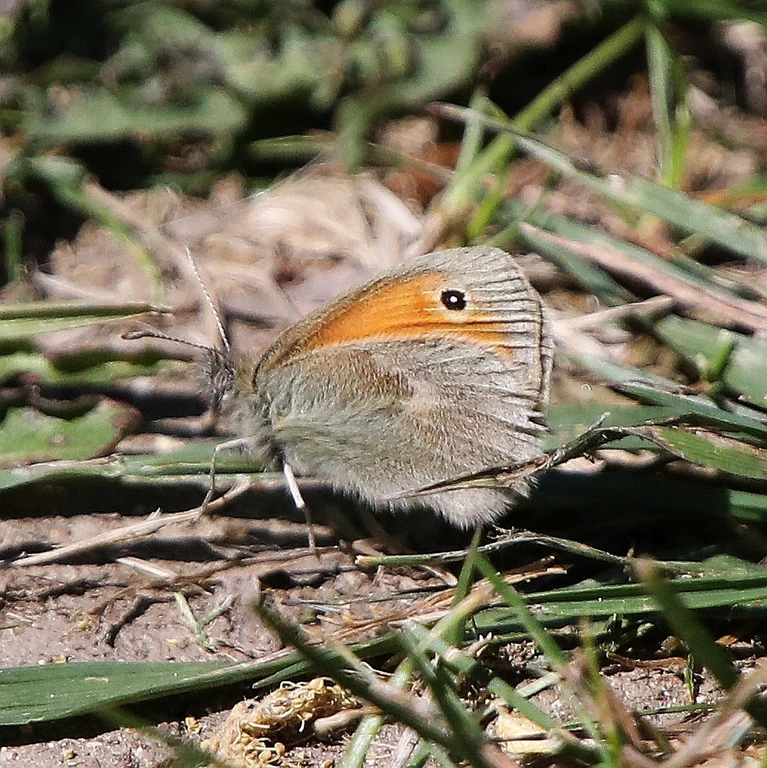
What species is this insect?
Coenonympha pamphilus
